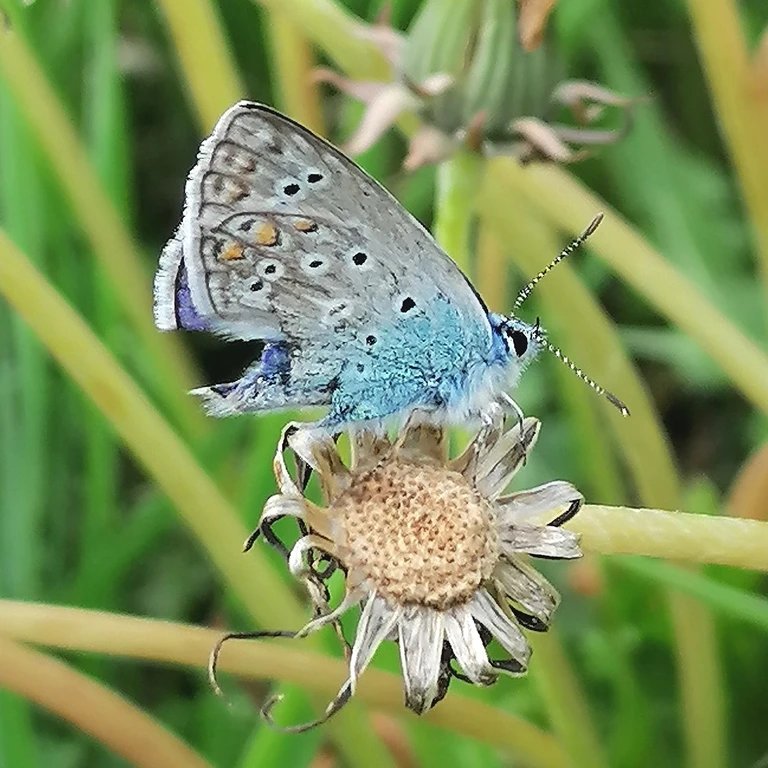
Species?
Polyommatus icarus
